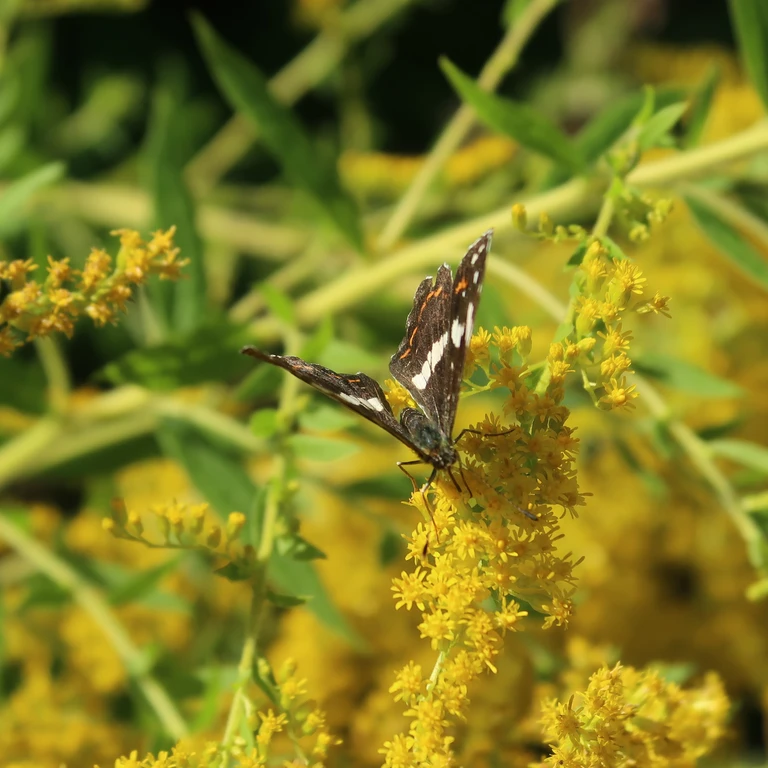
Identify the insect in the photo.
Araschnia levana
